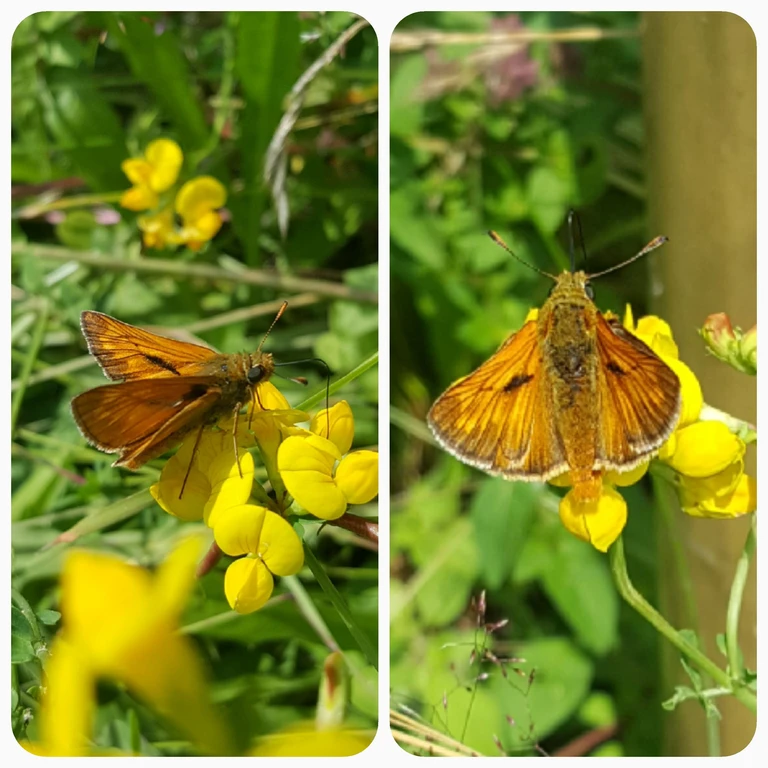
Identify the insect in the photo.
Ochlodes sylvanus (also Ochlodes venata)
